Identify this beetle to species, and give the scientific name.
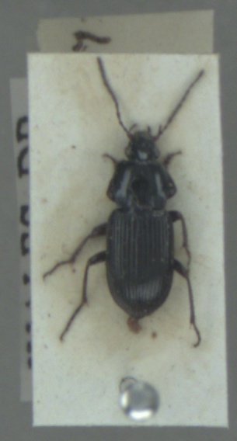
Pterostichus vernalis
